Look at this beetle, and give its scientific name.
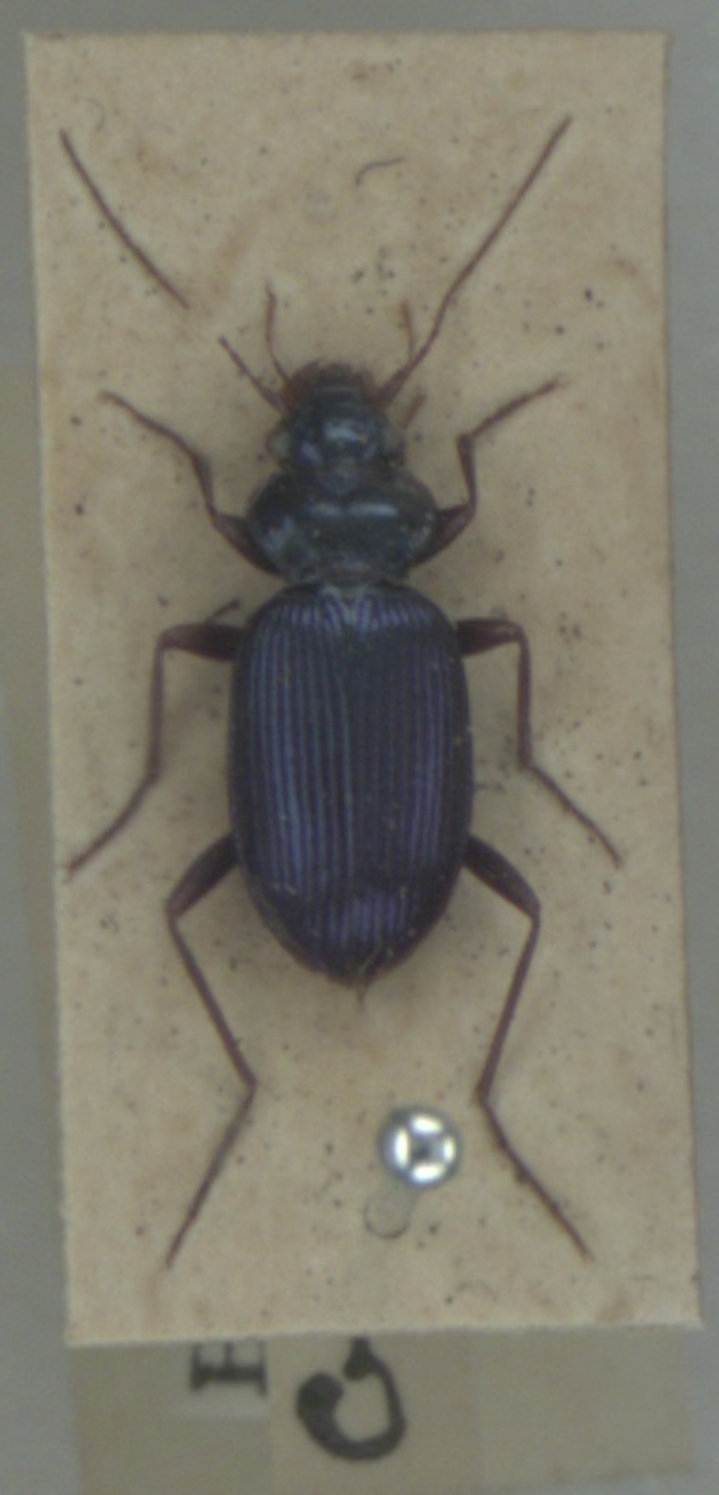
Leistus spinibarbis
